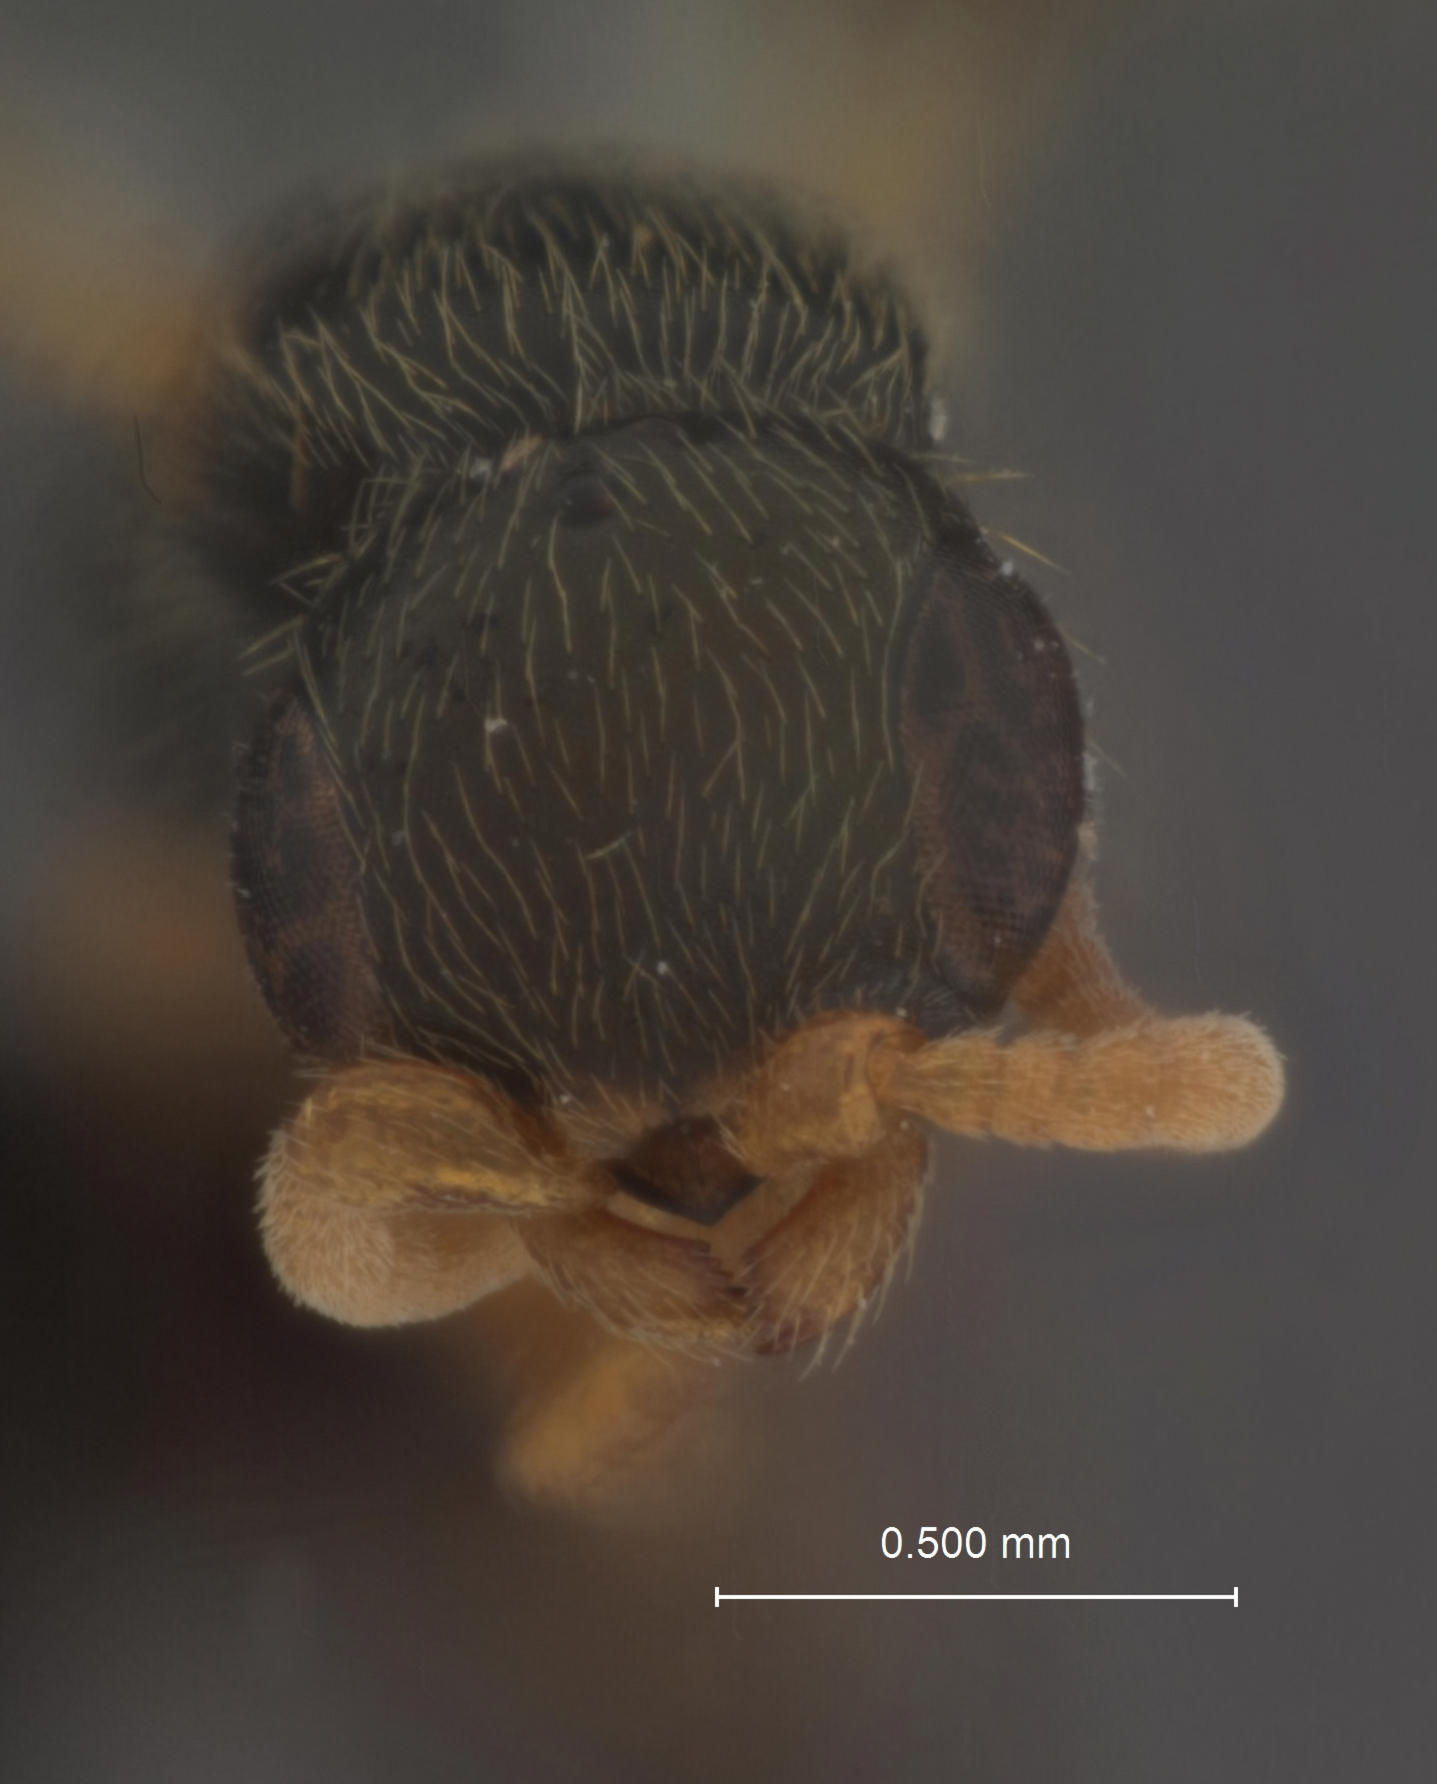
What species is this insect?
Rhabdepyris pulchripennis
